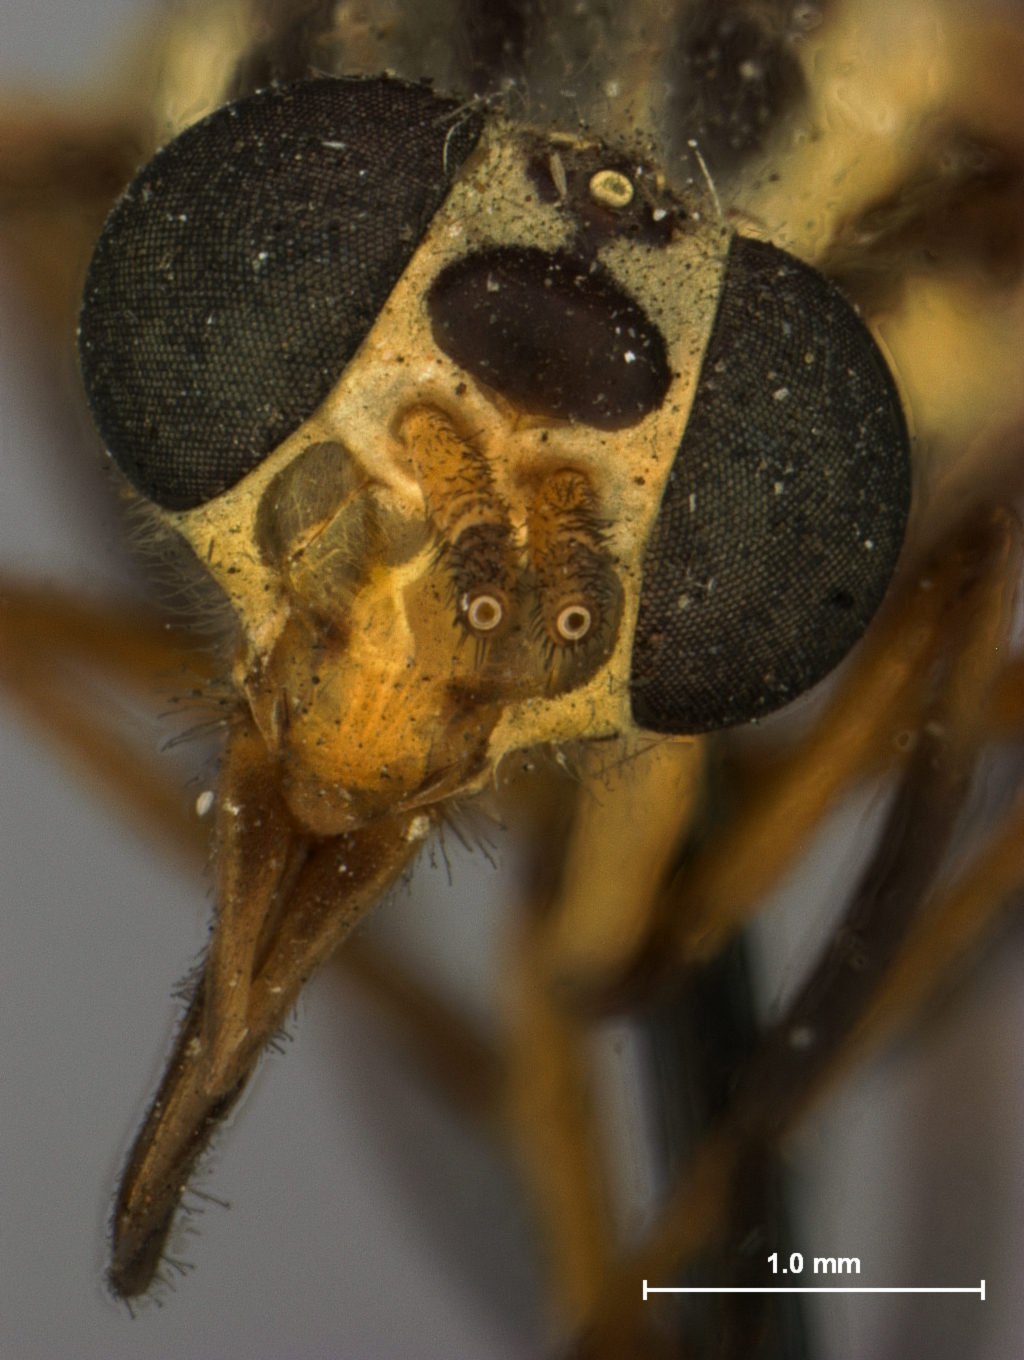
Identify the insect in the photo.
Chrysops bistellatus
